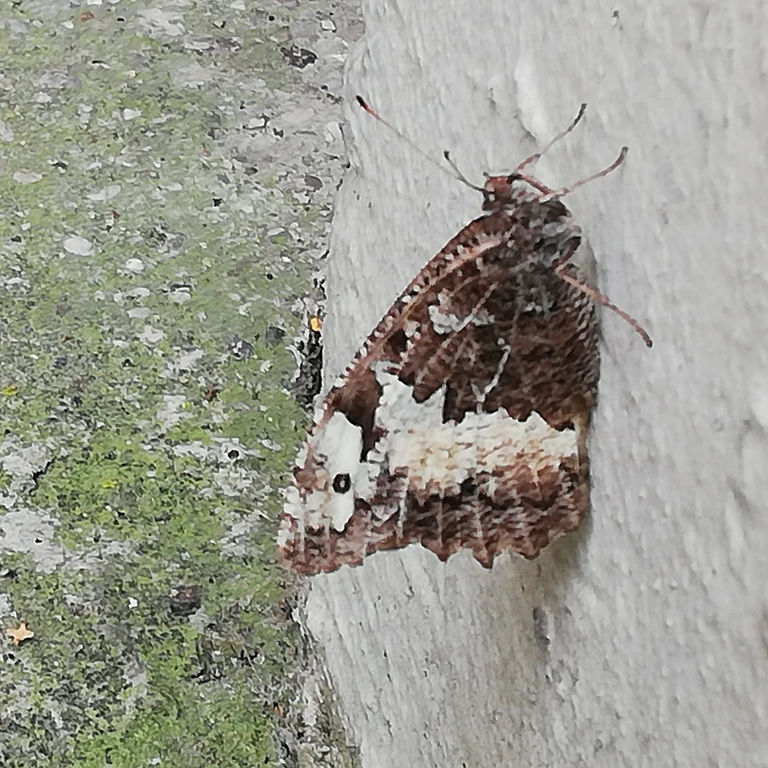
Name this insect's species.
Brintesia circe
